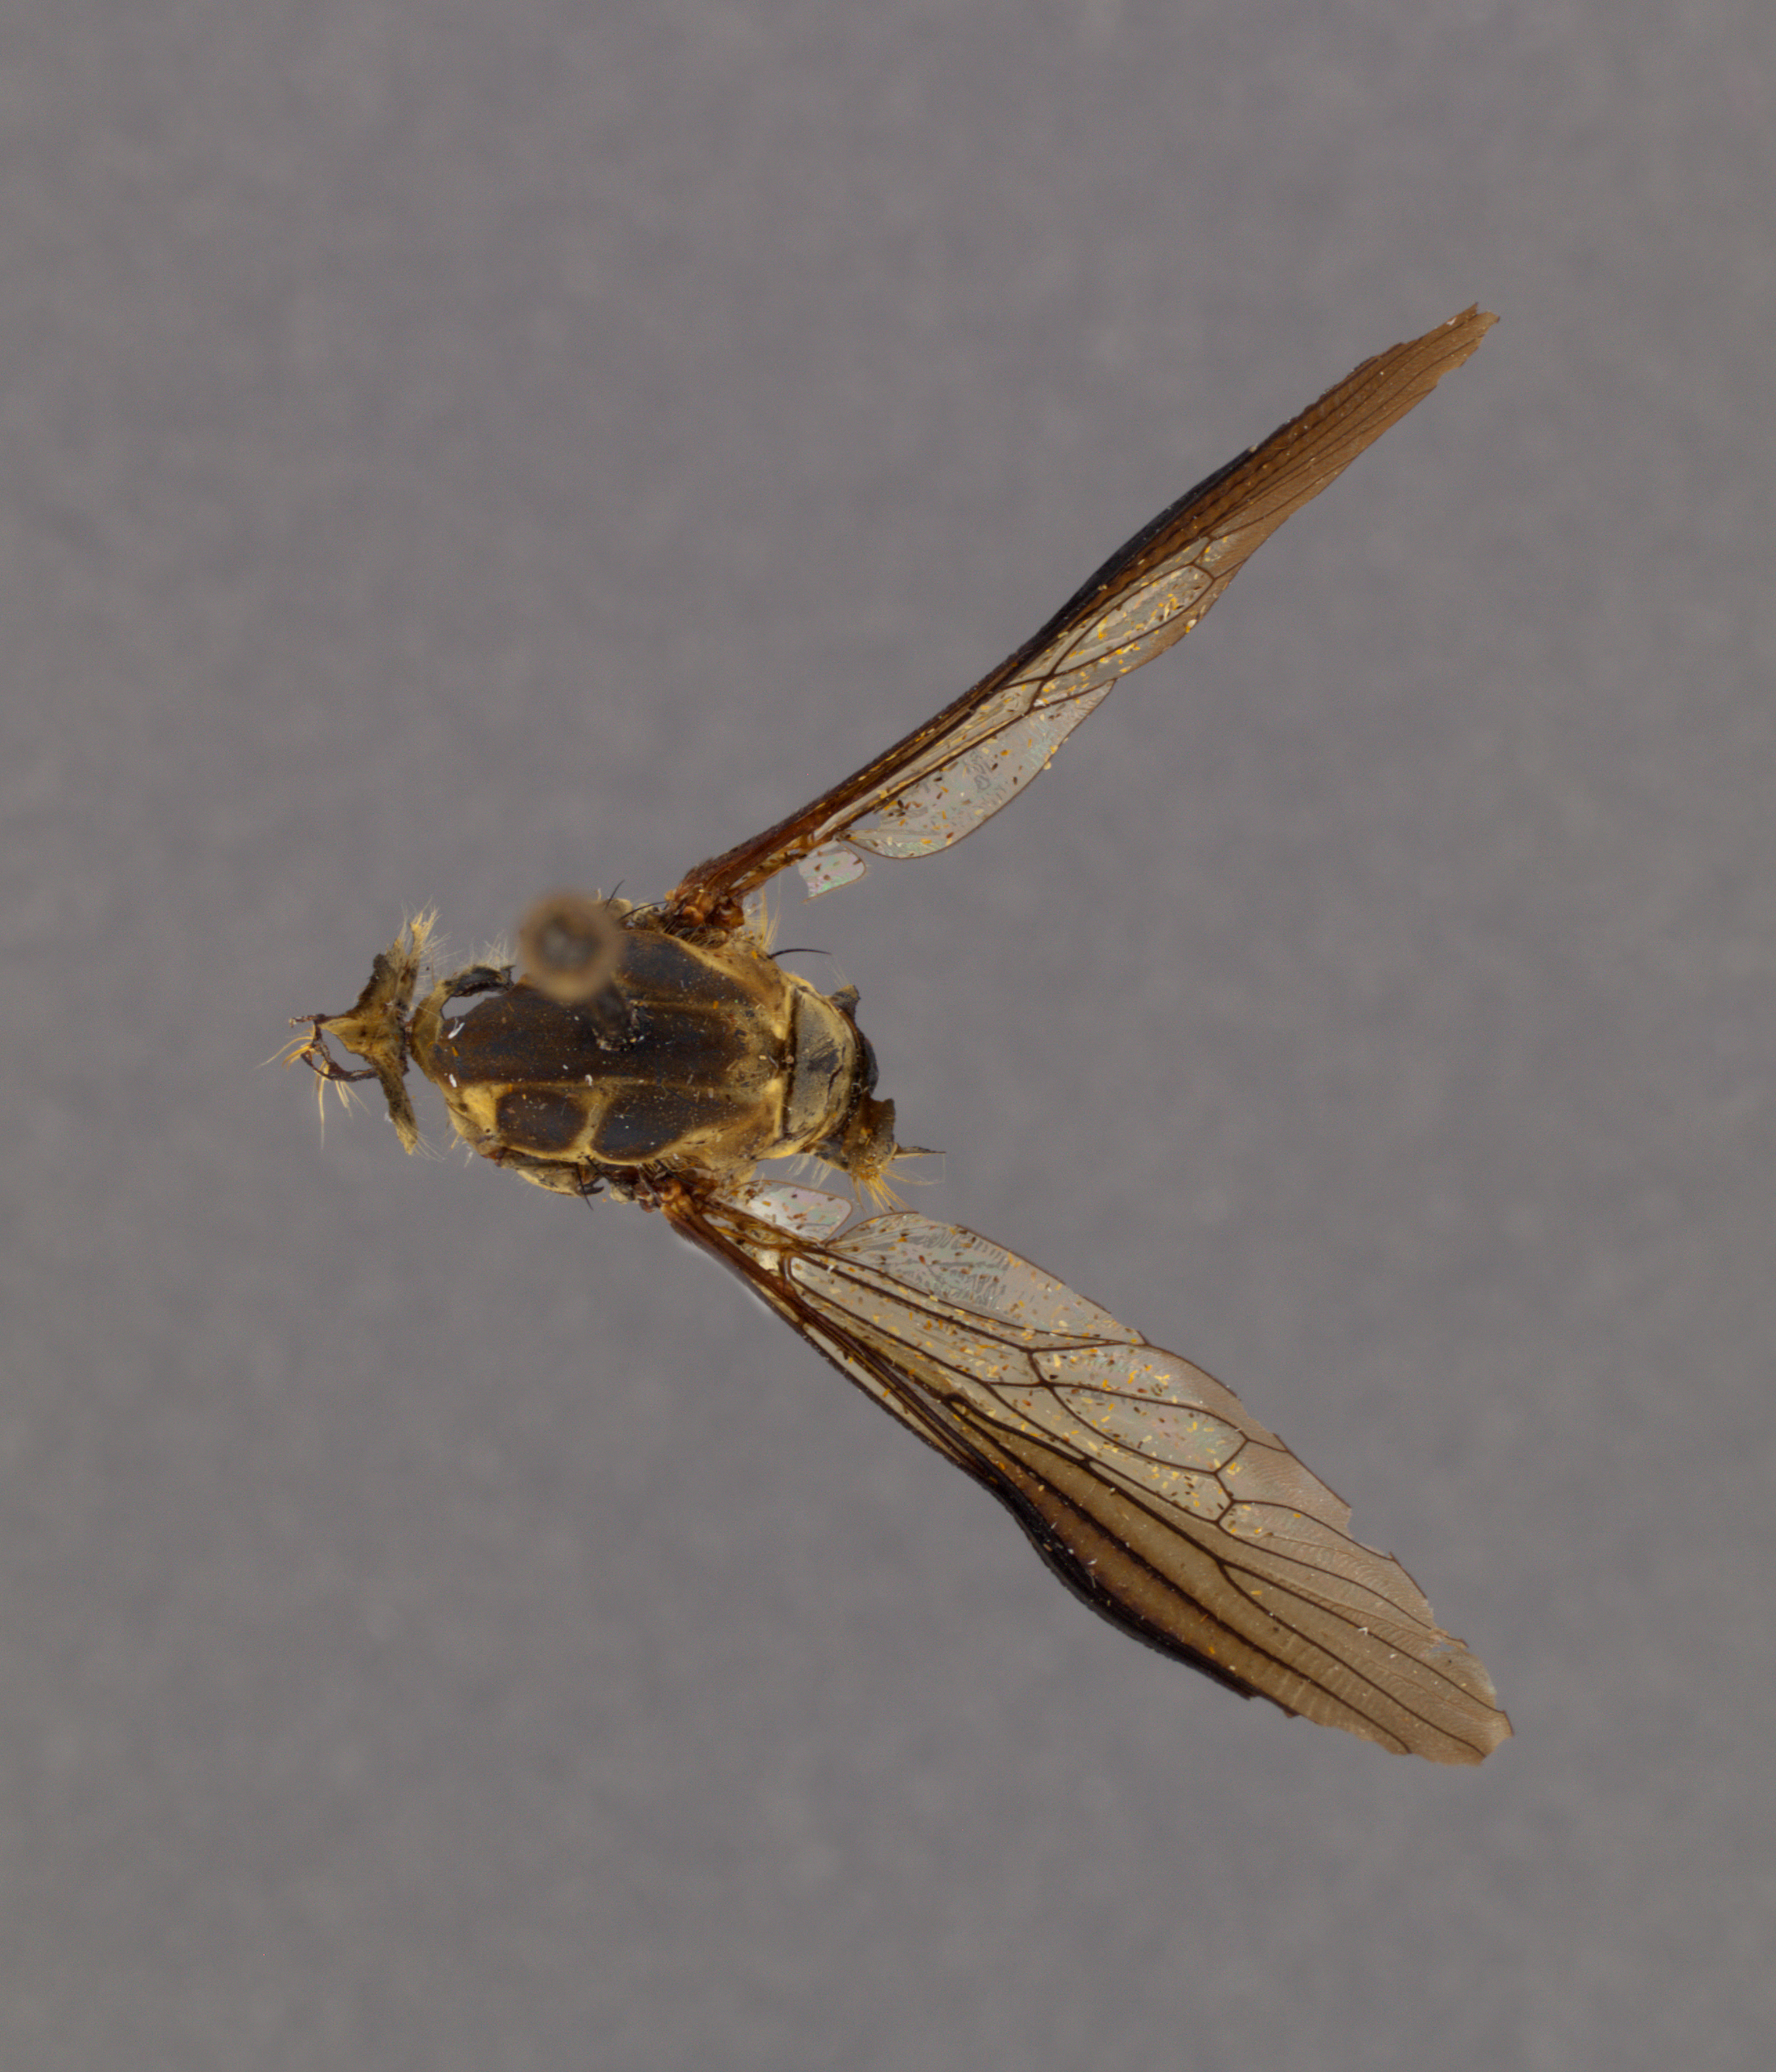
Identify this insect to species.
Ommatius falcatus
